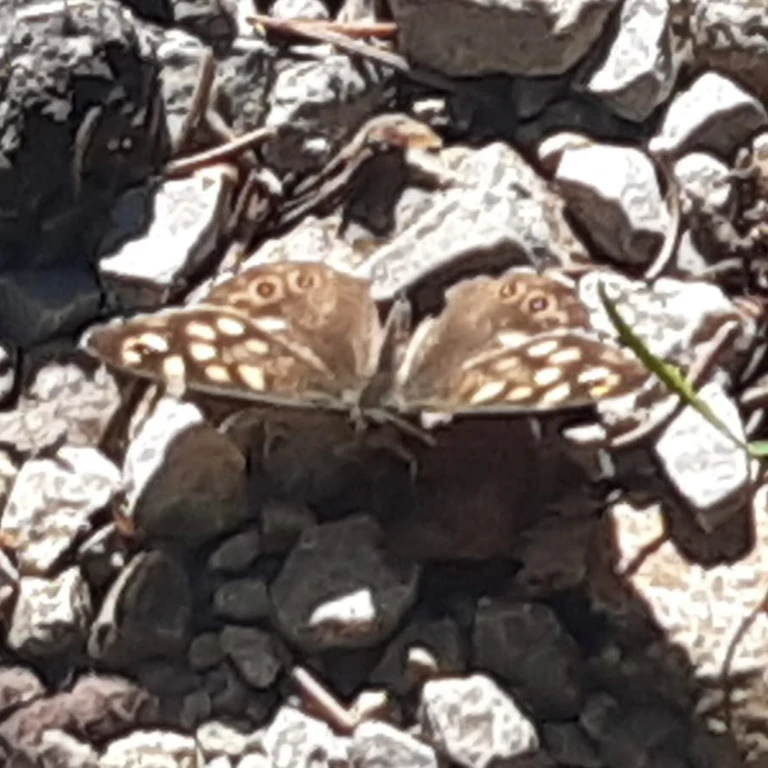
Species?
Pararge aegeria
